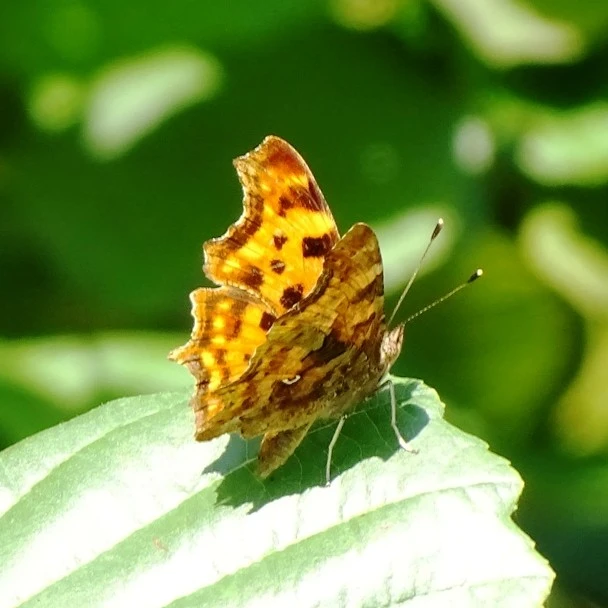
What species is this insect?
Polygonia c-album
